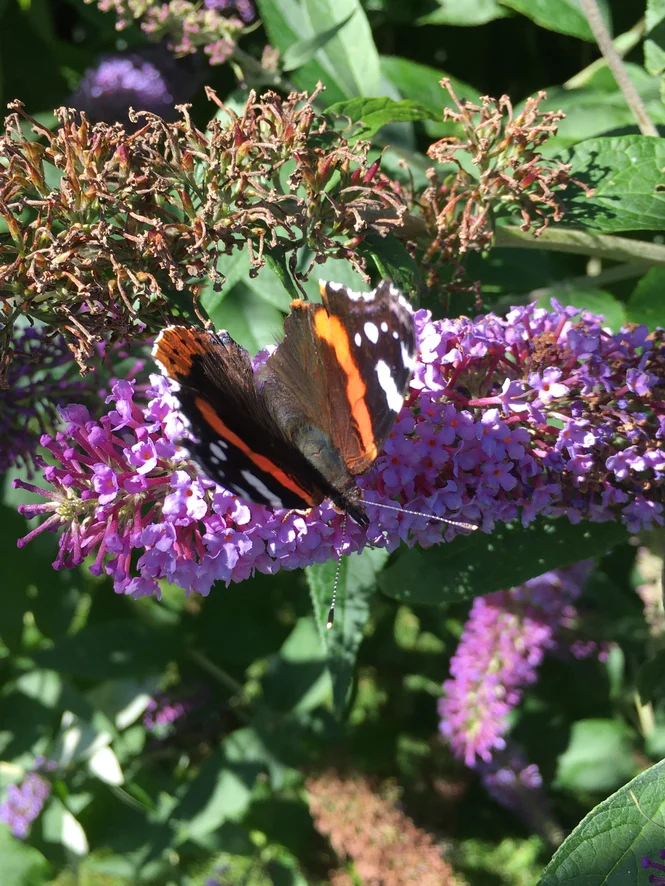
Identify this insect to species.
Vanessa atalanta
